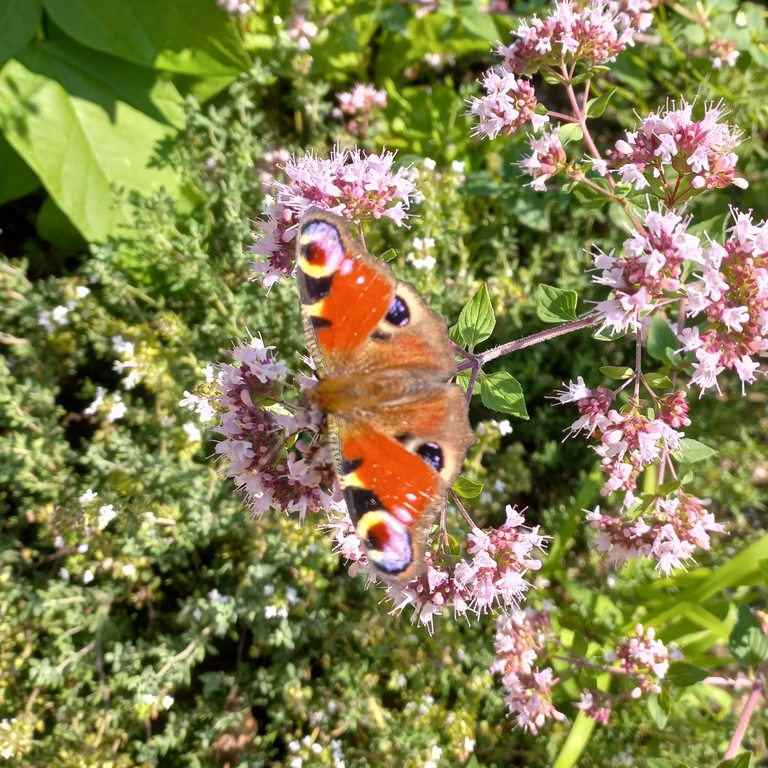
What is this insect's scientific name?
Aglais io
